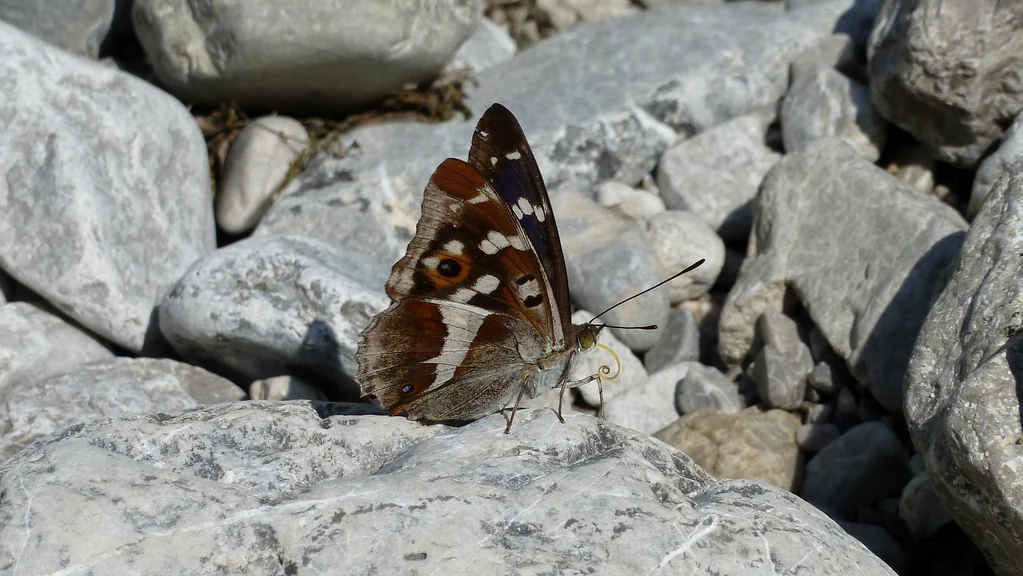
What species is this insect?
Apatura iris
